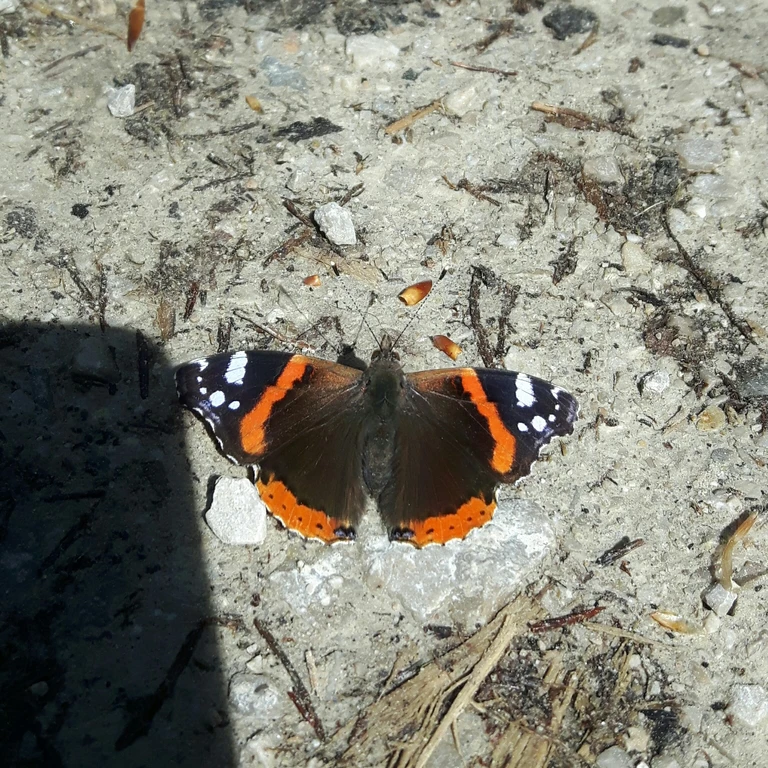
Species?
Vanessa atalanta
